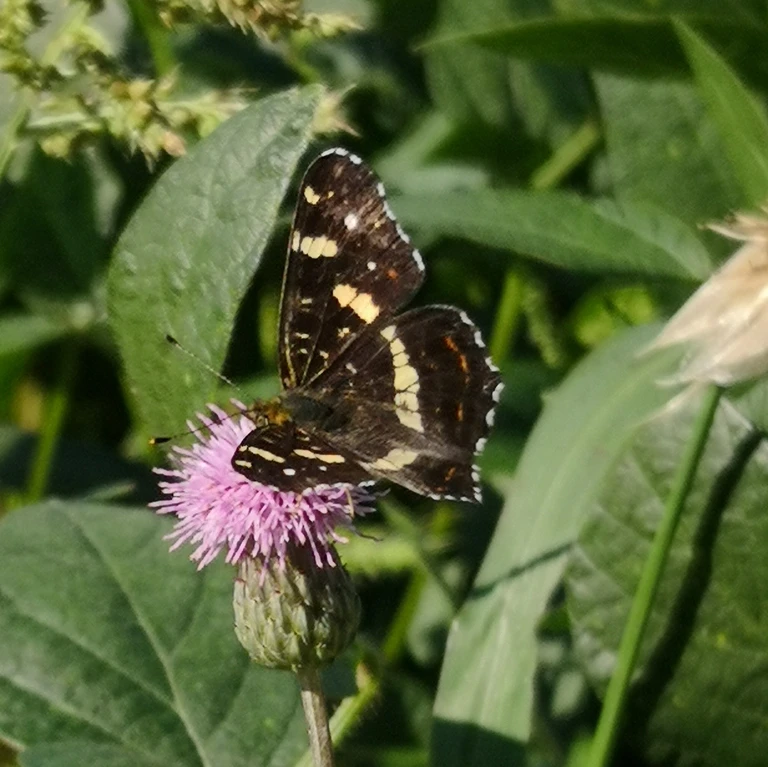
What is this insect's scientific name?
Araschnia levana
